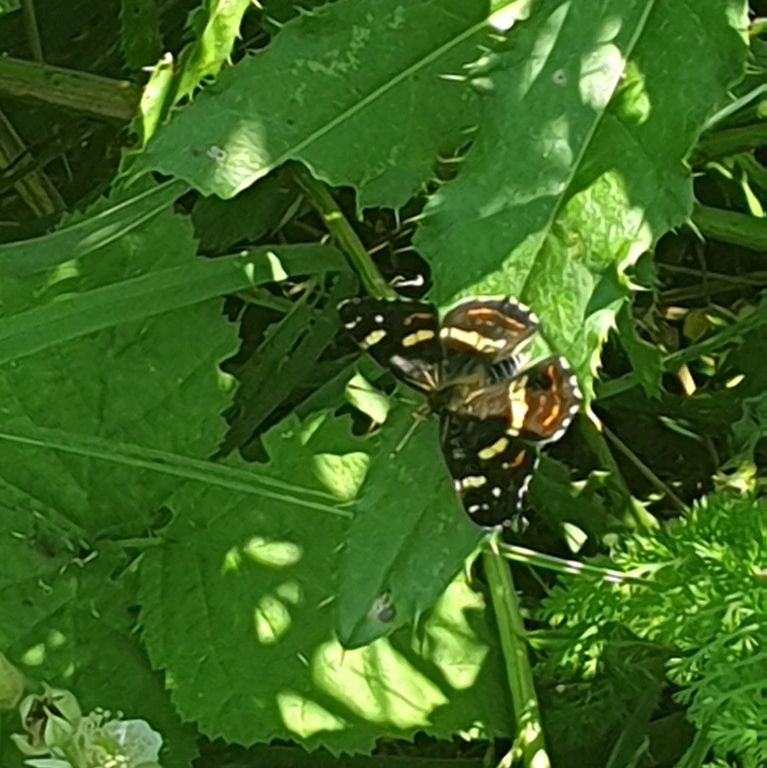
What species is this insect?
Araschnia levana
